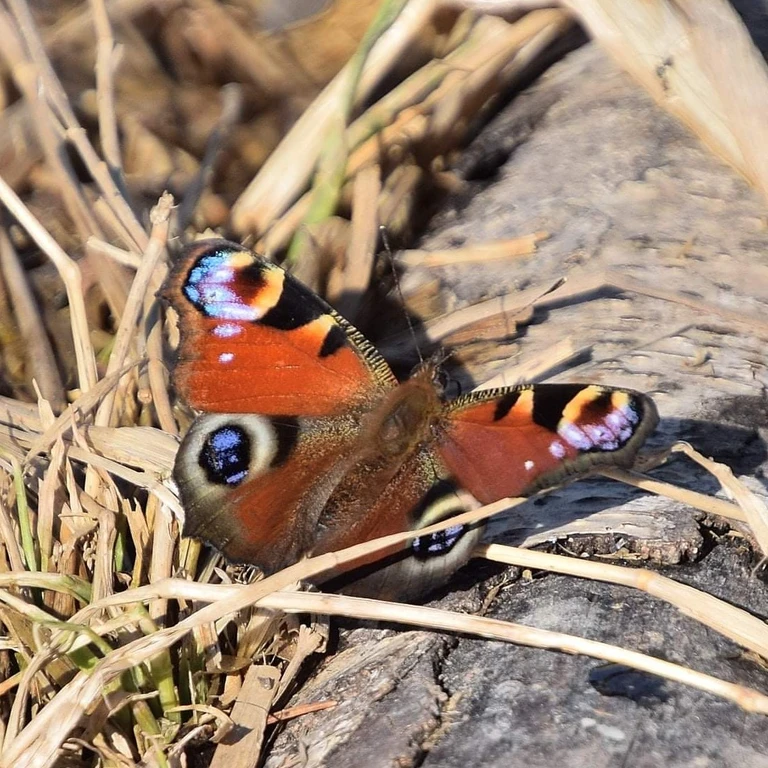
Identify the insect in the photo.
Aglais io
